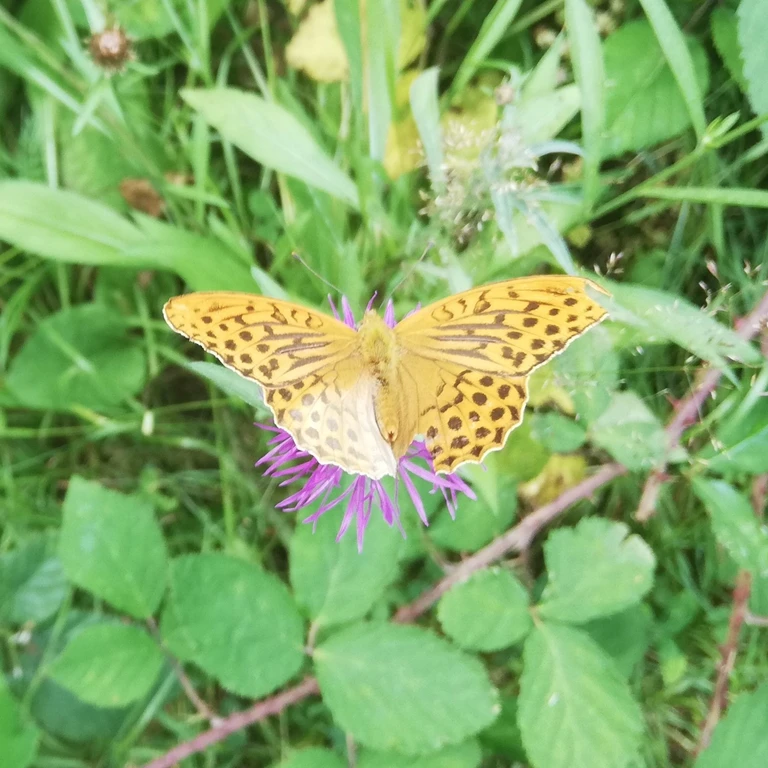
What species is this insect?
Argynnis paphia
